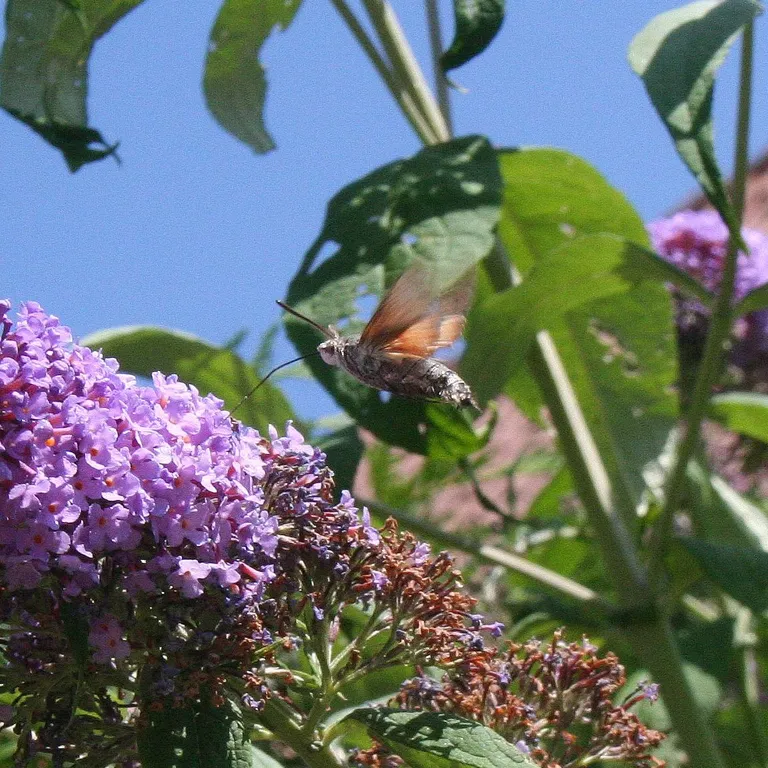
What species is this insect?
Macroglossum stellatarum
